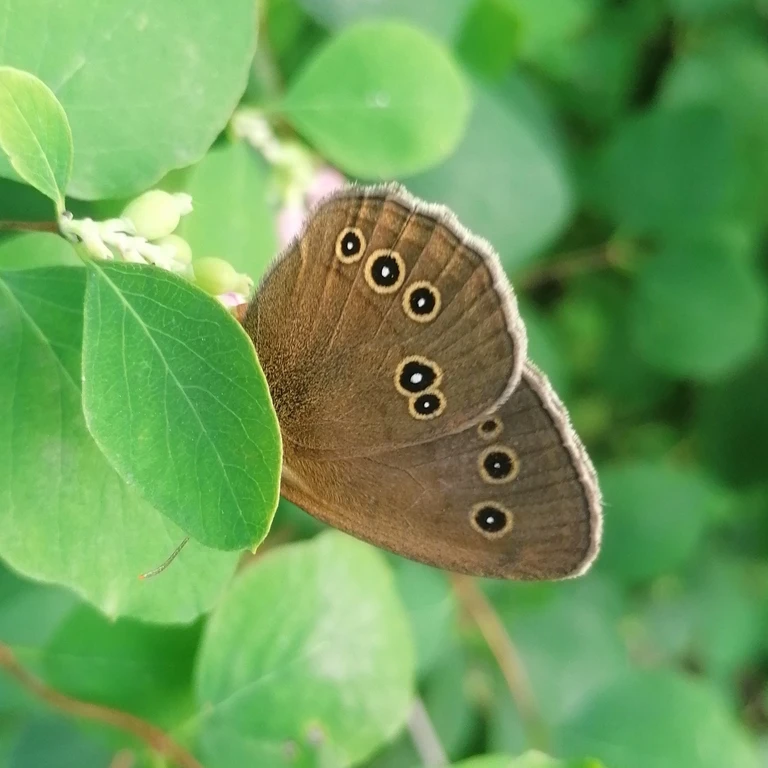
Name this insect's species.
Aphantopus hyperantus
